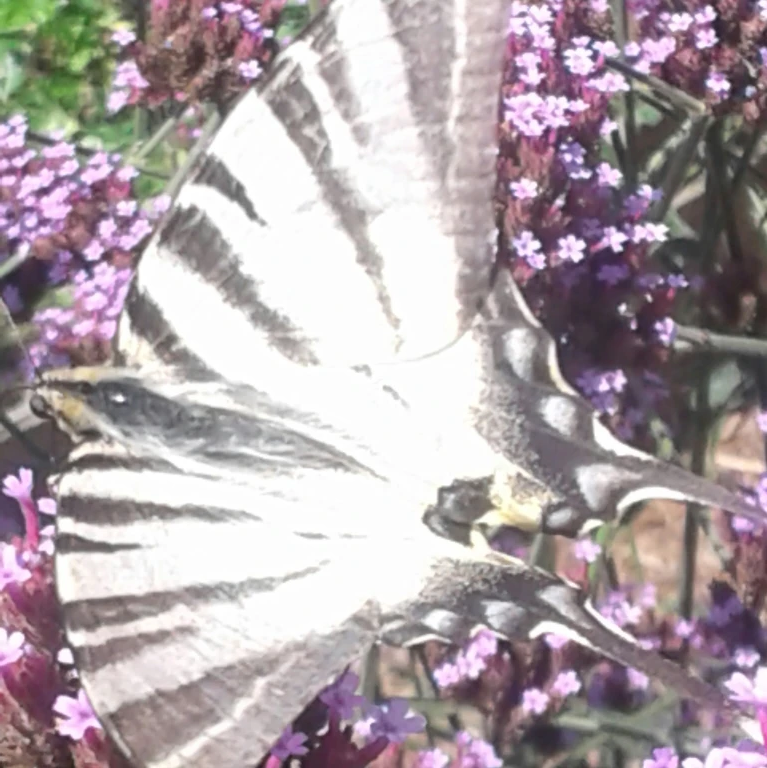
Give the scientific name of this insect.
Iphiclides podalirius
